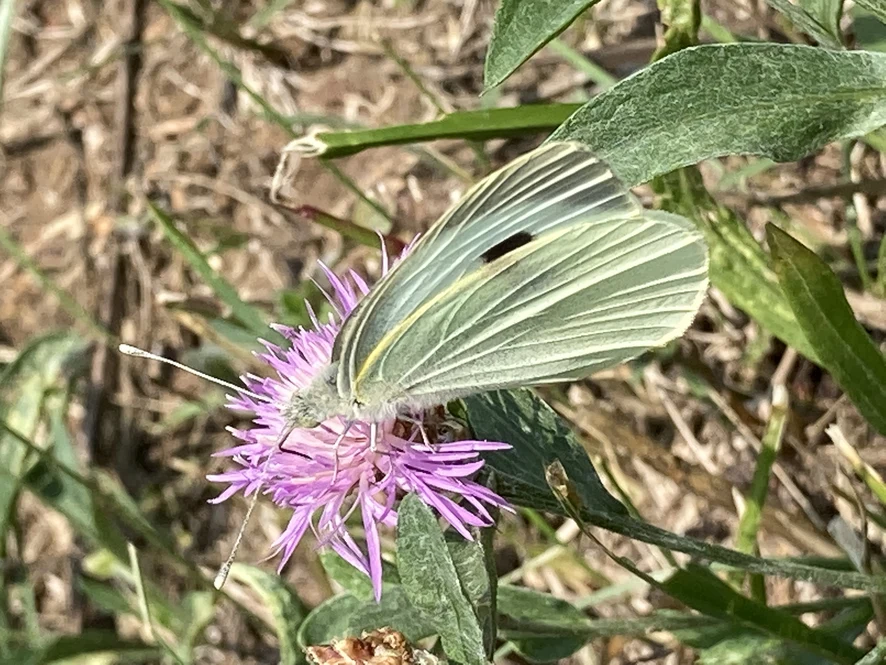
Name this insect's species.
Pieris brassicae
